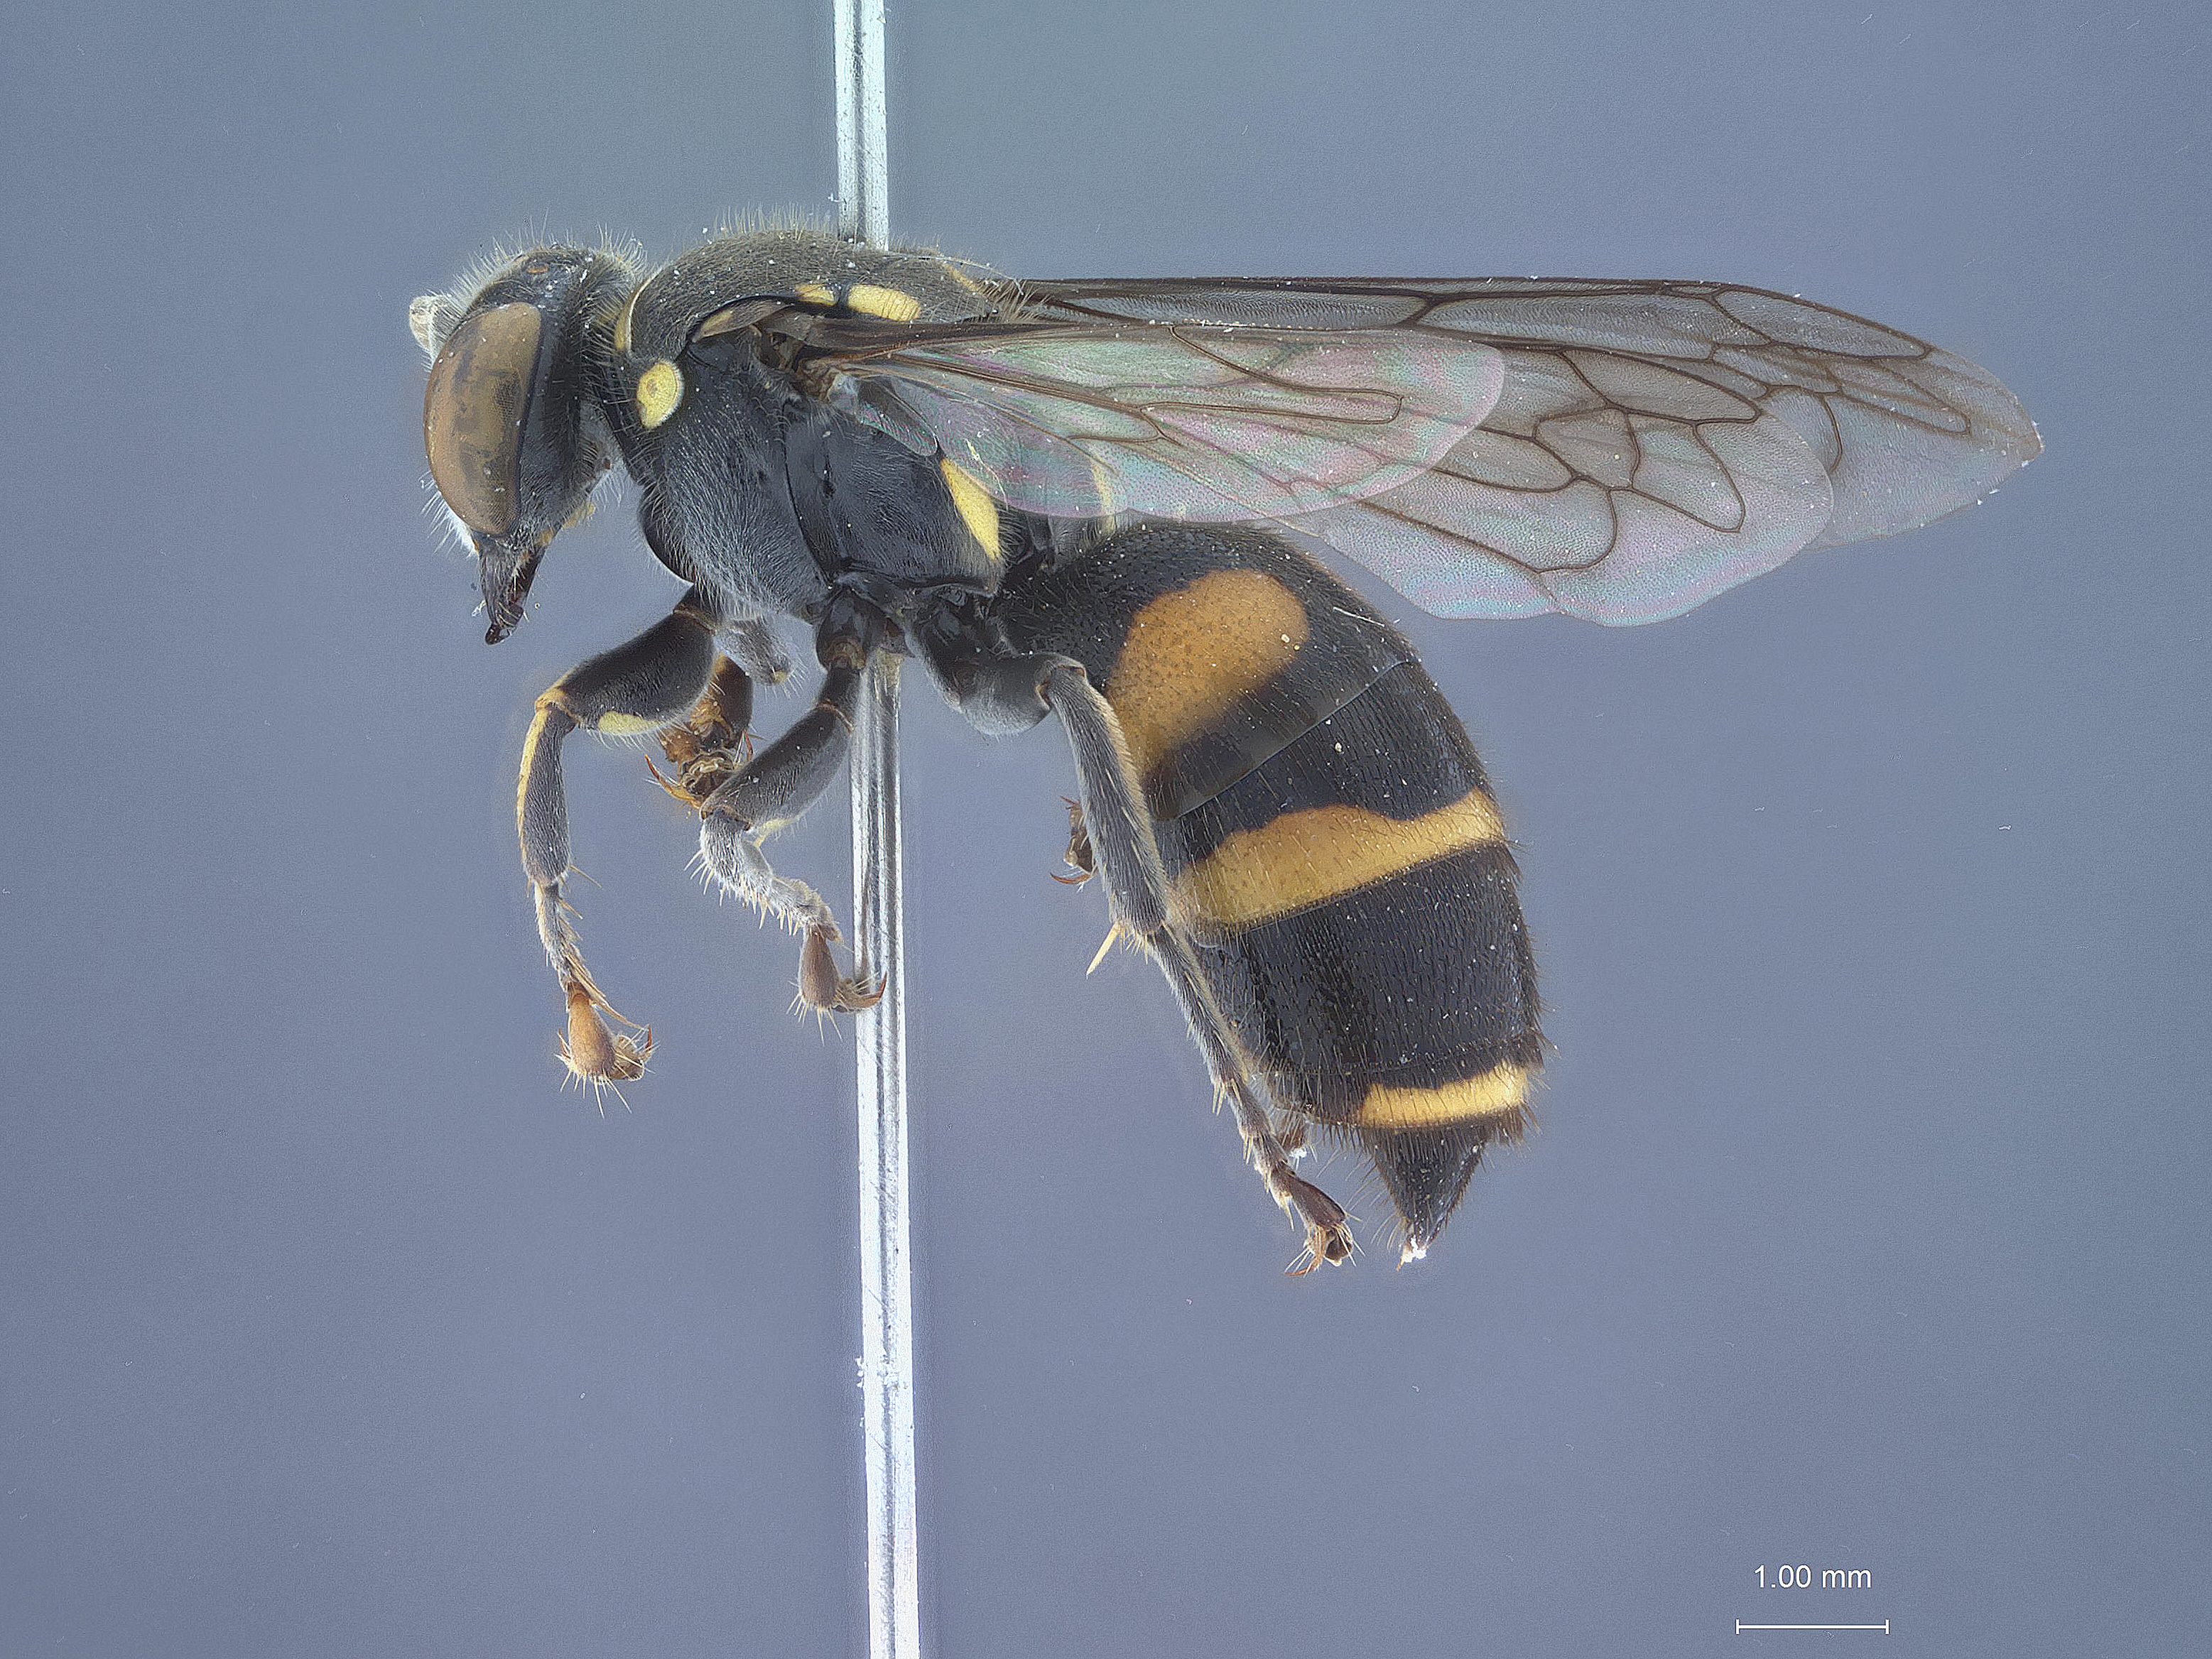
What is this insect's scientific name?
Bembecinus penpuchiensis
